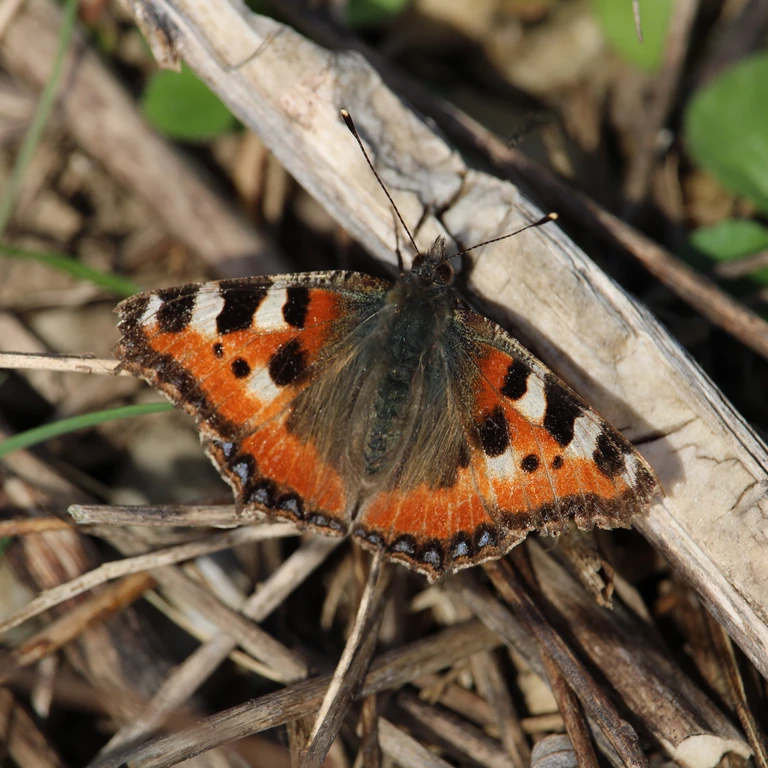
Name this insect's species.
Aglais urticae
